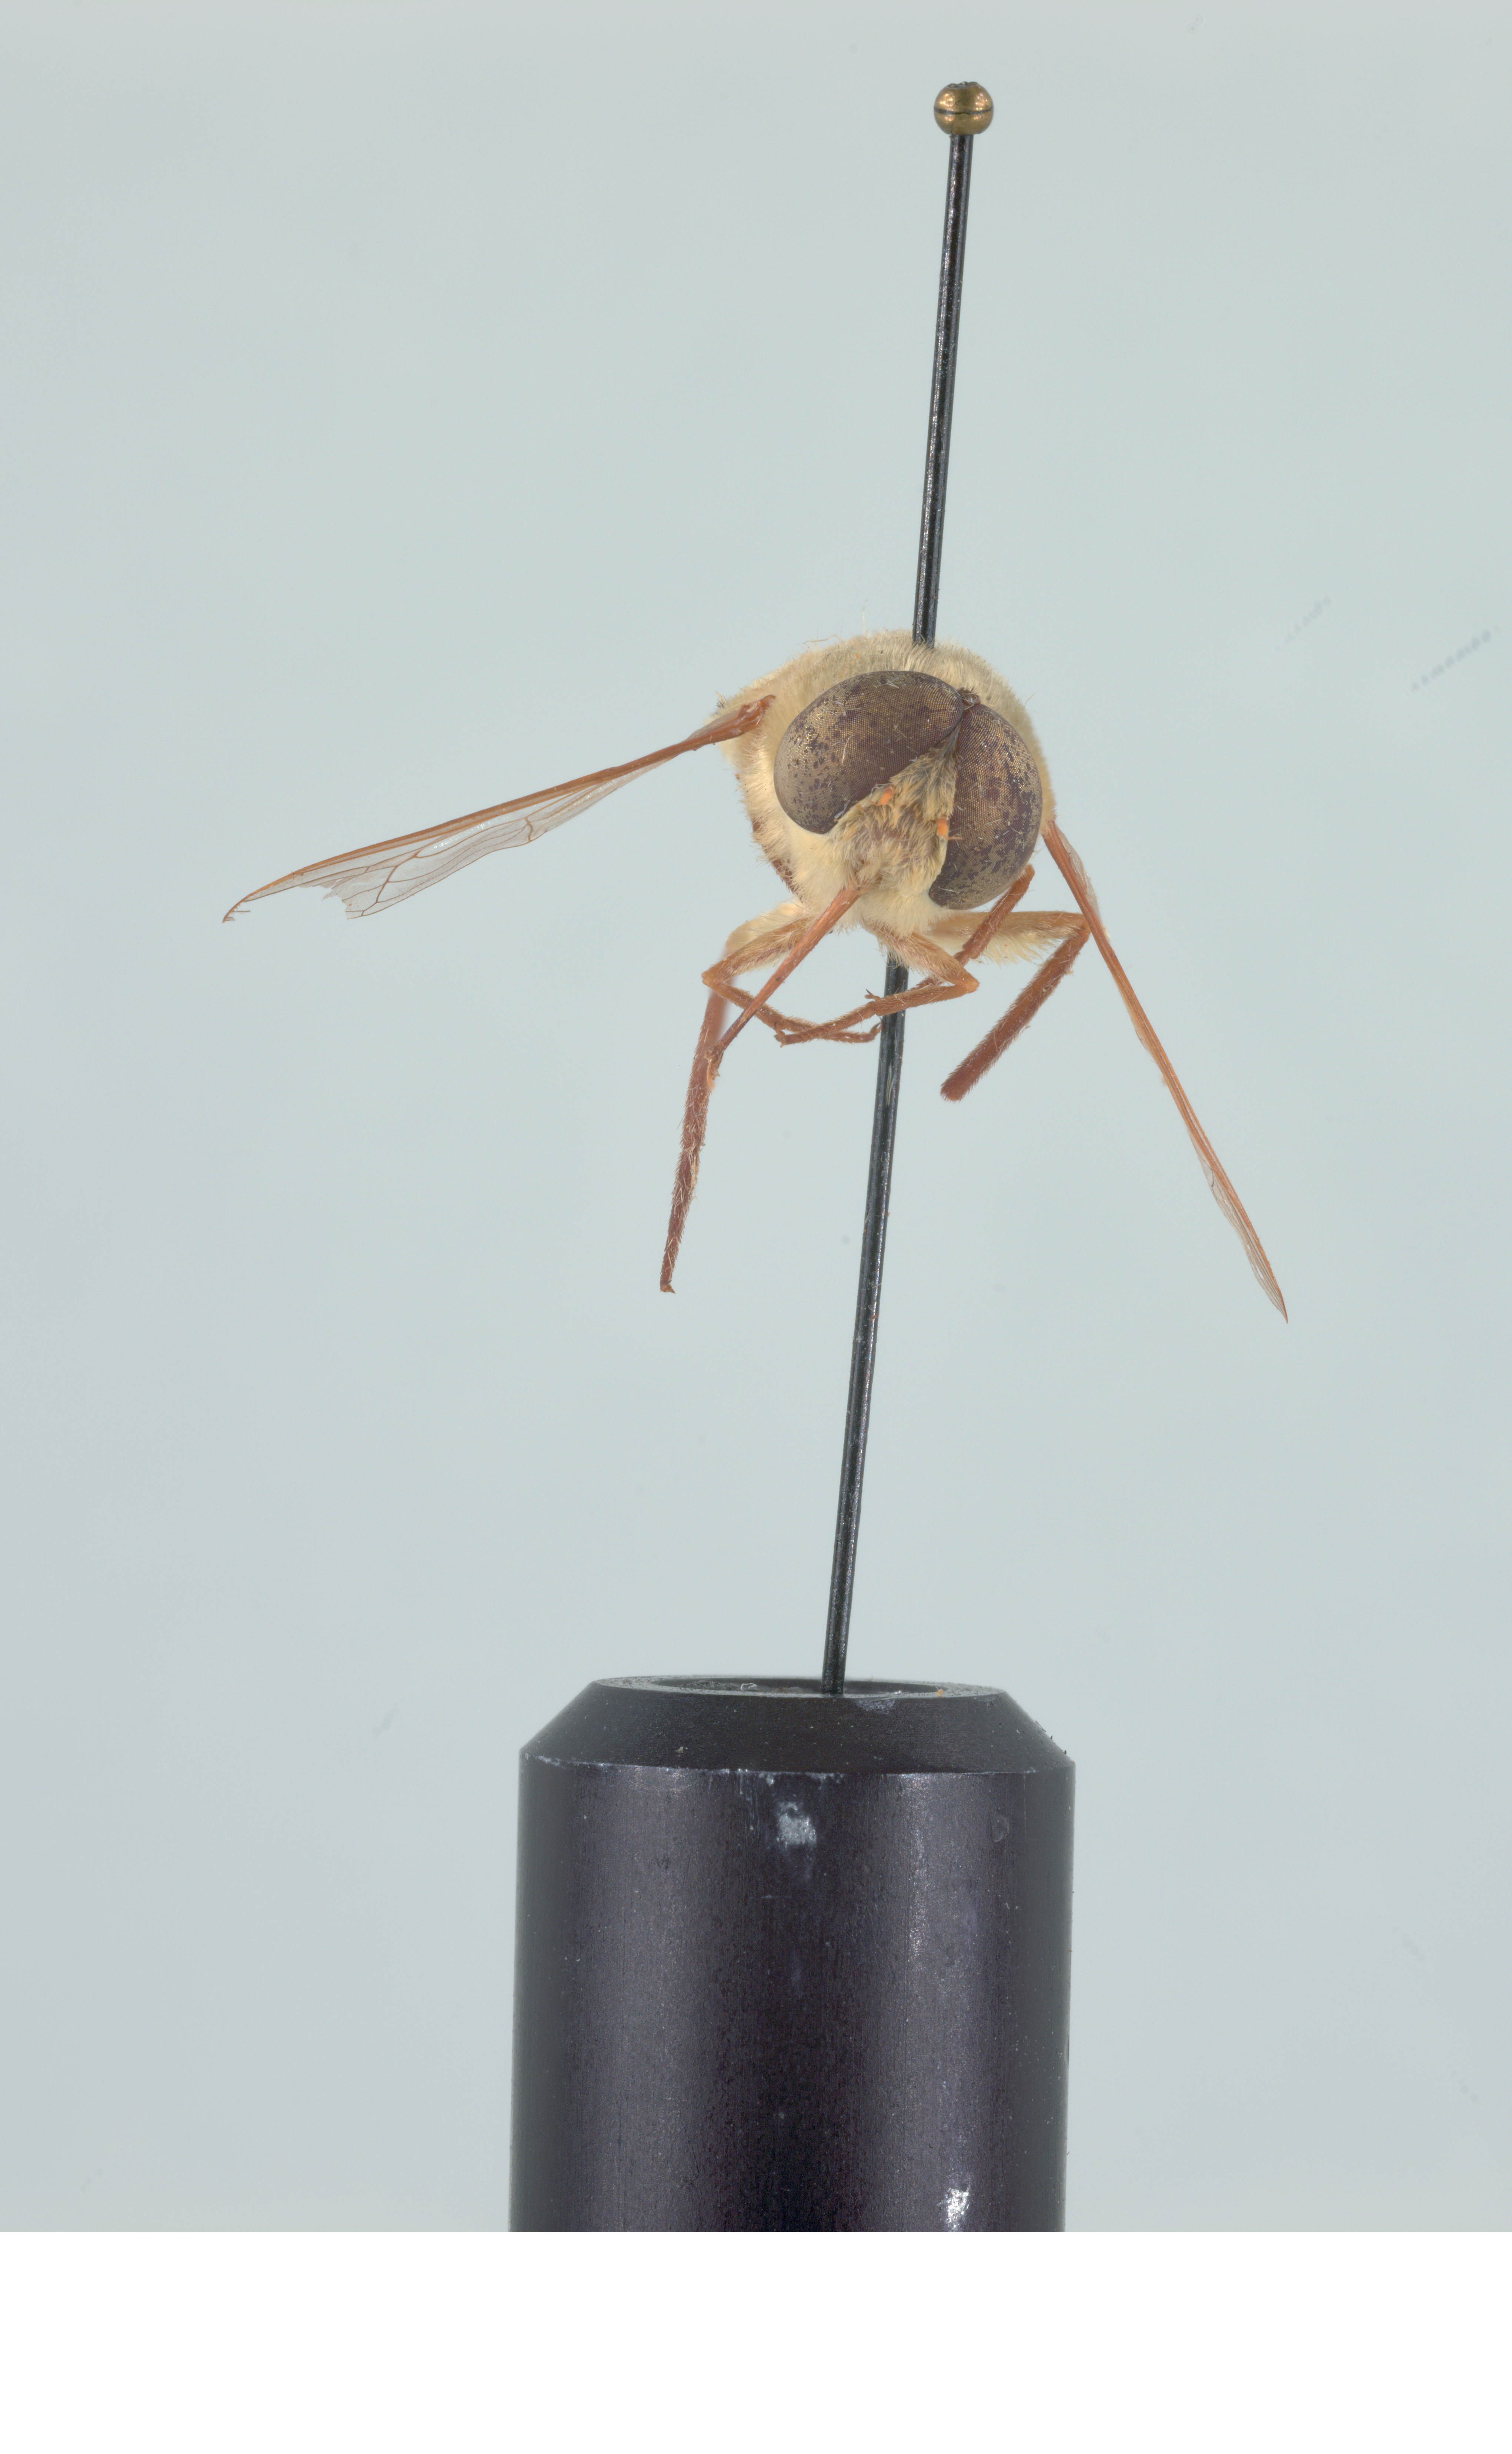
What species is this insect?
Neorhynchocephalus volaticus
